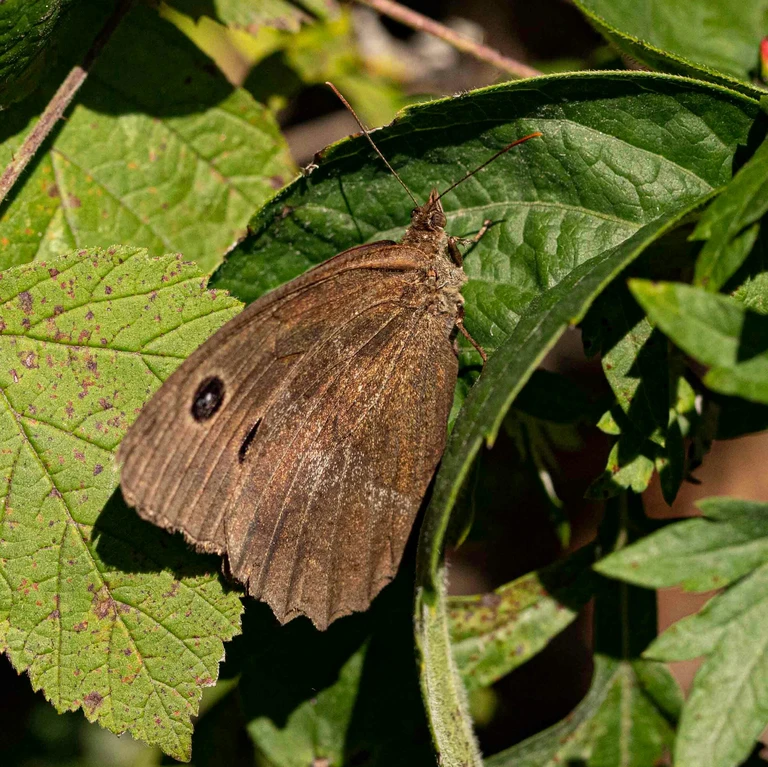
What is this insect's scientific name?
Minois dryas
